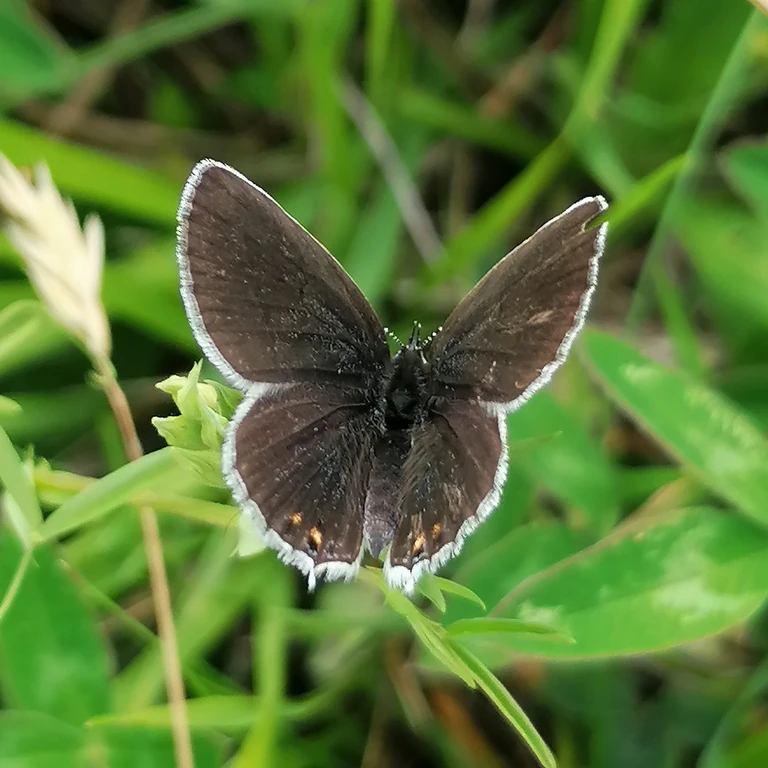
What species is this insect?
Cupido argiades (also Elkalyce argiades)
